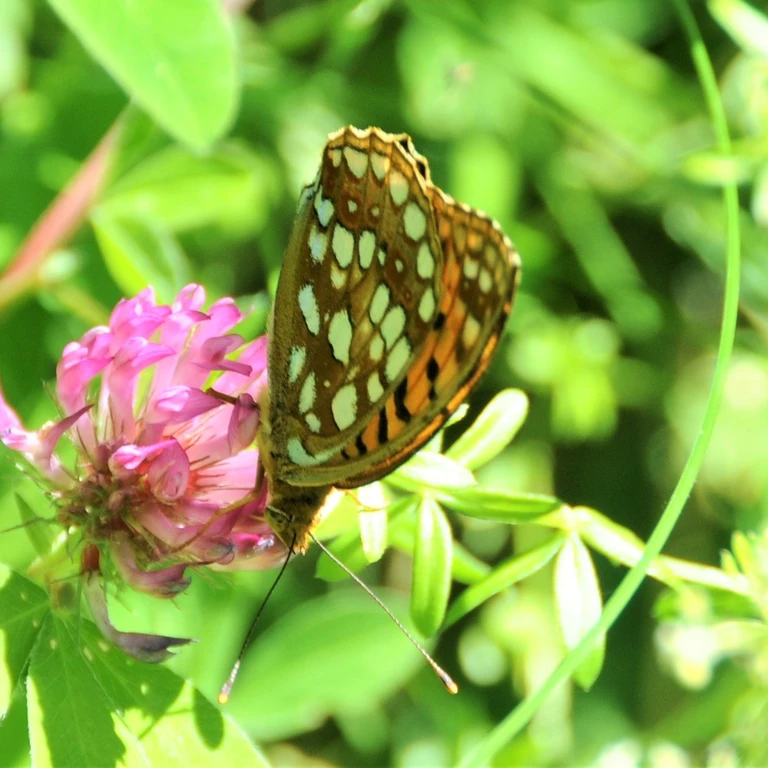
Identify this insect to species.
Fabriciana adippe
